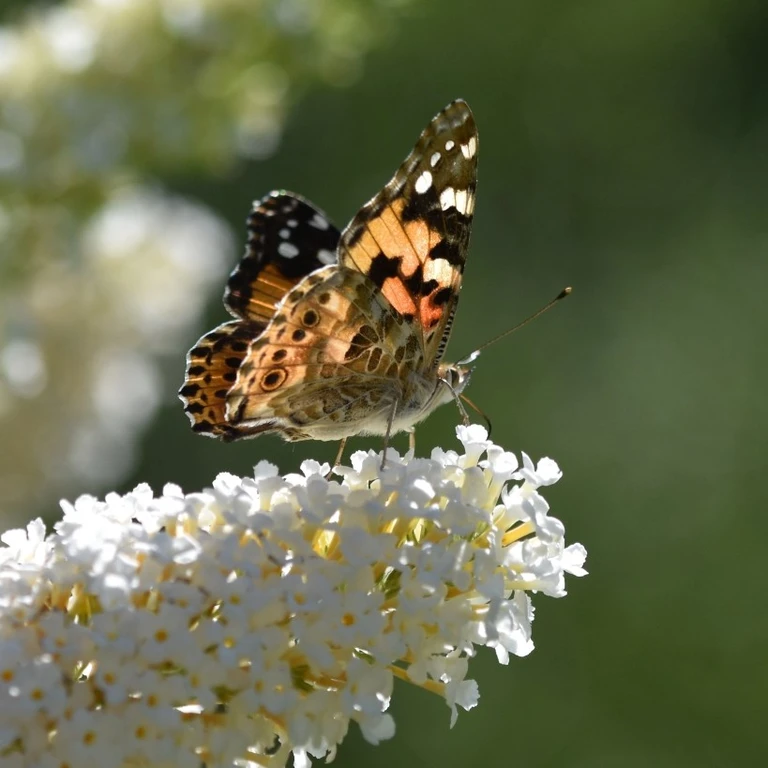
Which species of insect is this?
Vanessa cardui
